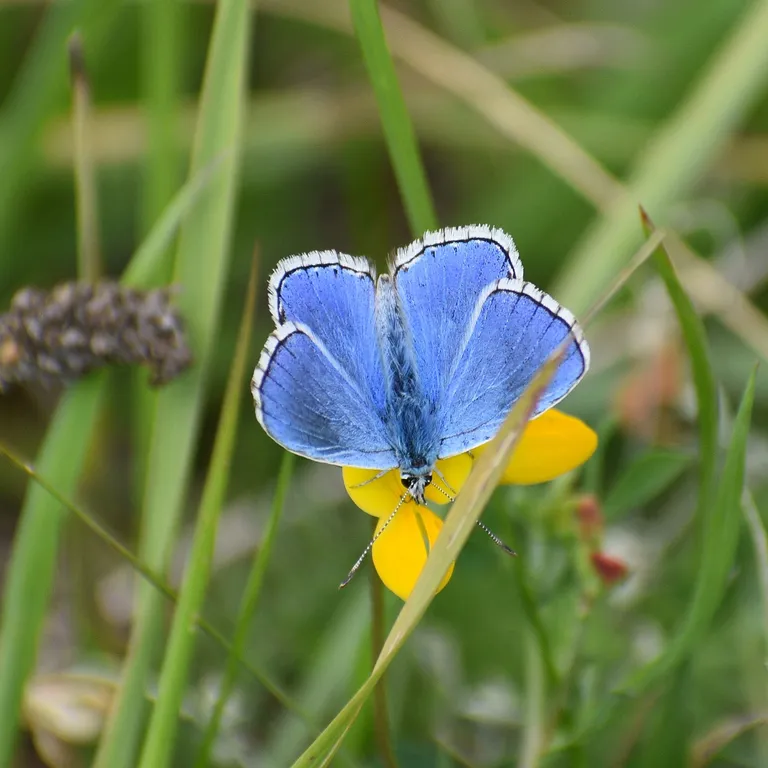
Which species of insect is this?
Lysandra bellargus
